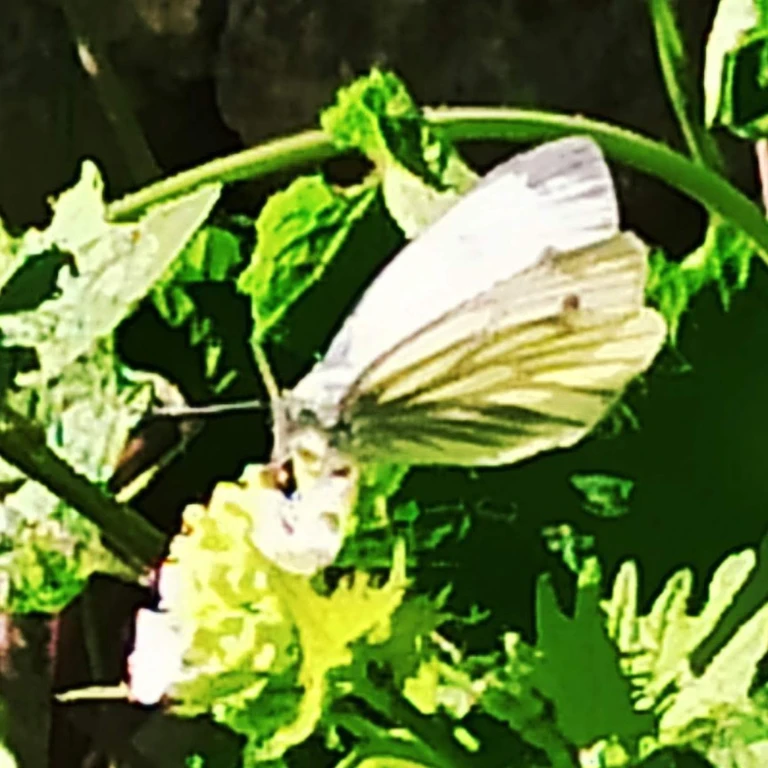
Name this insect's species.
Pieris napi
